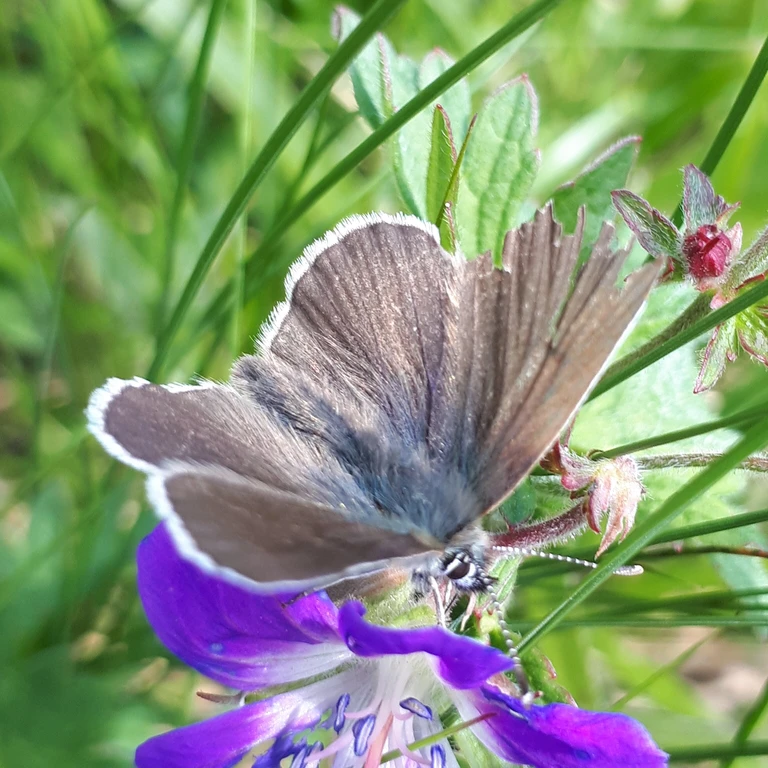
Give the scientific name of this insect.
Eumedonia eumedon
